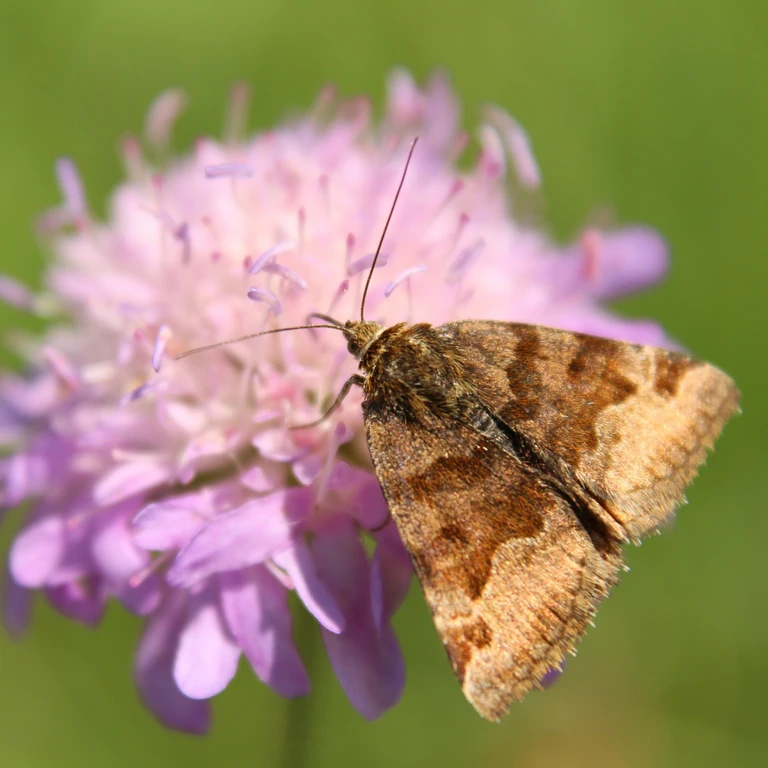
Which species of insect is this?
Euclidia glyphica
